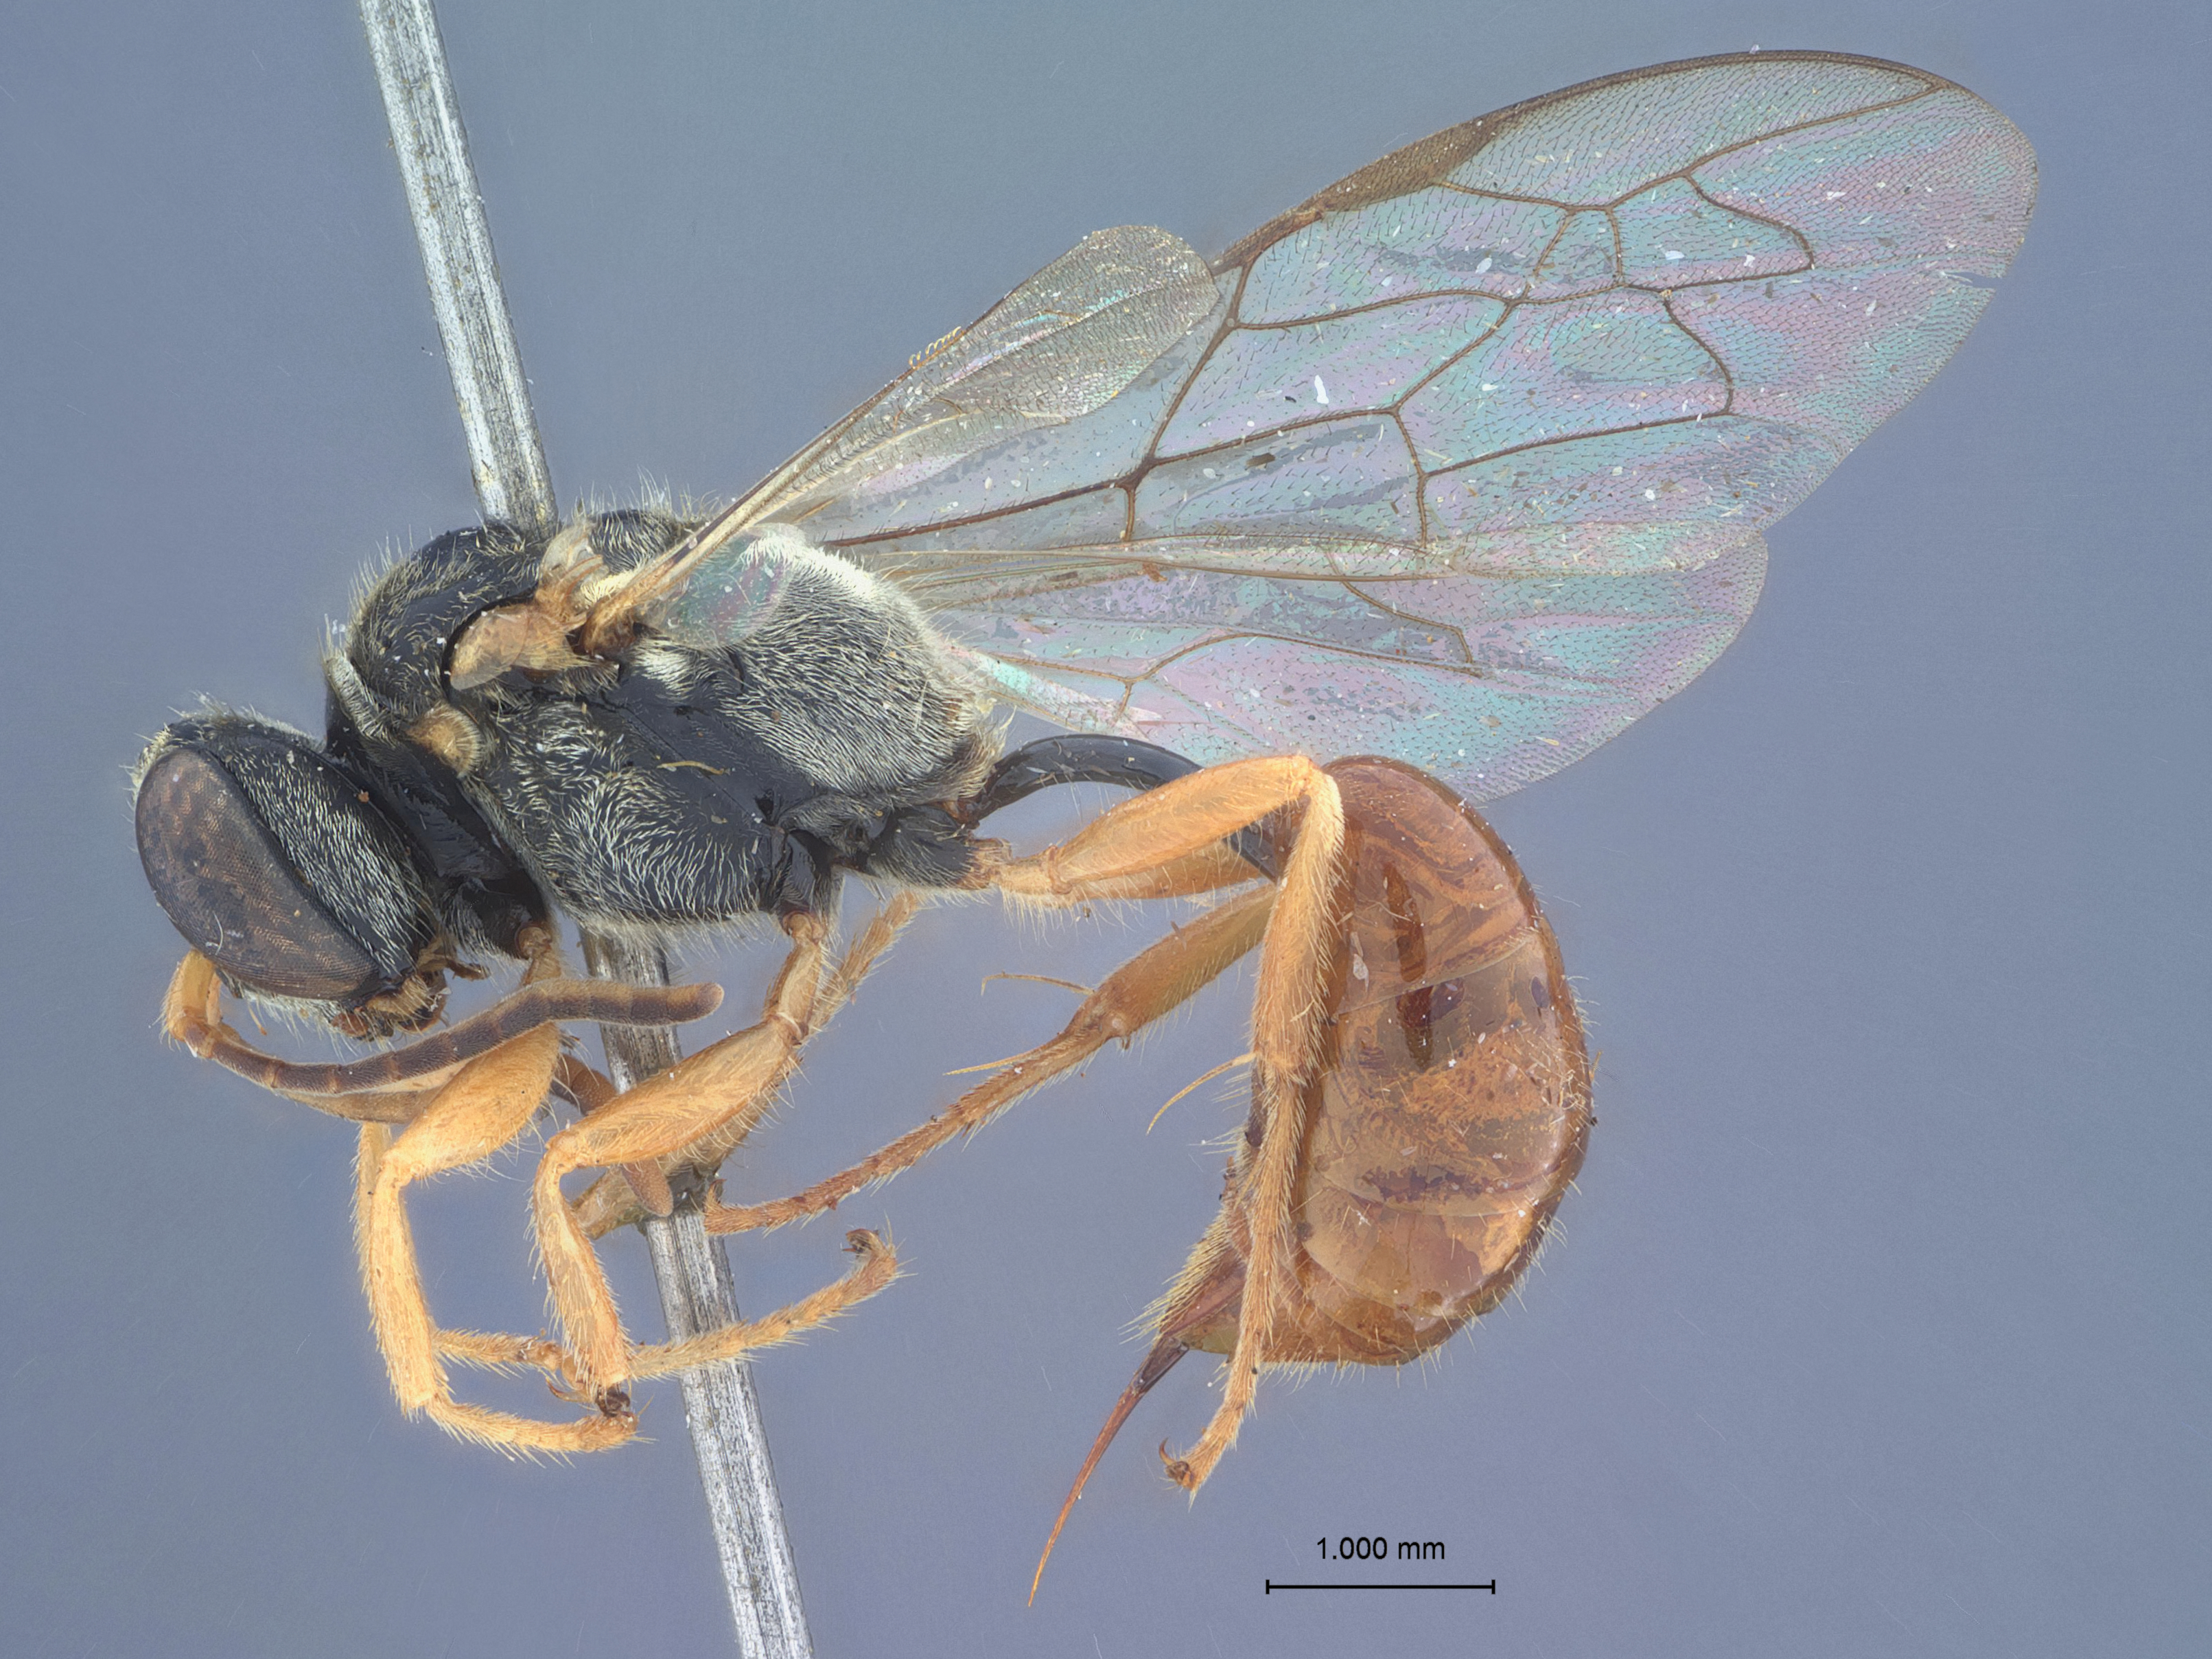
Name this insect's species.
Diodontus basilanensis
